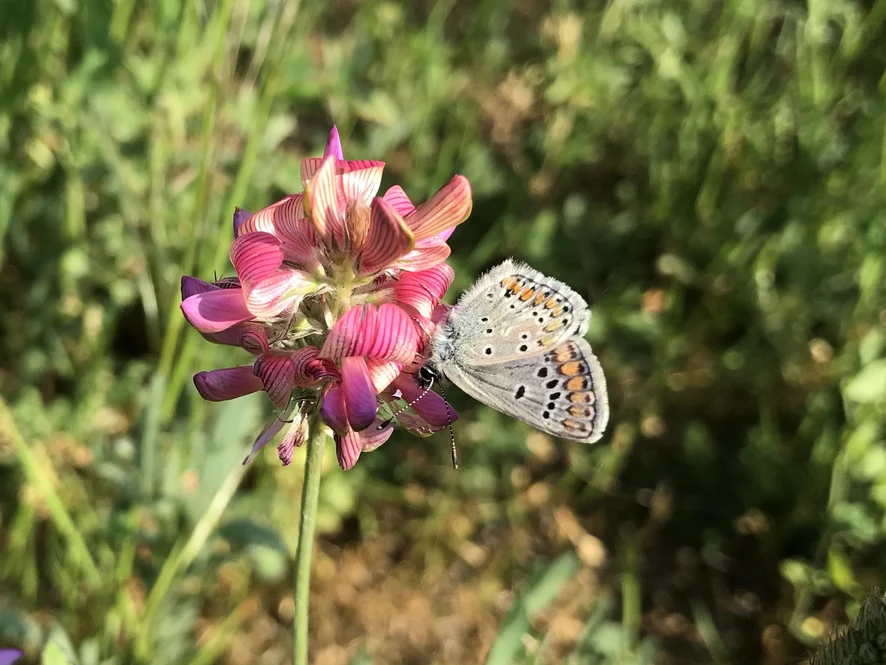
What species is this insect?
Aricia agestis/artaxerxes
